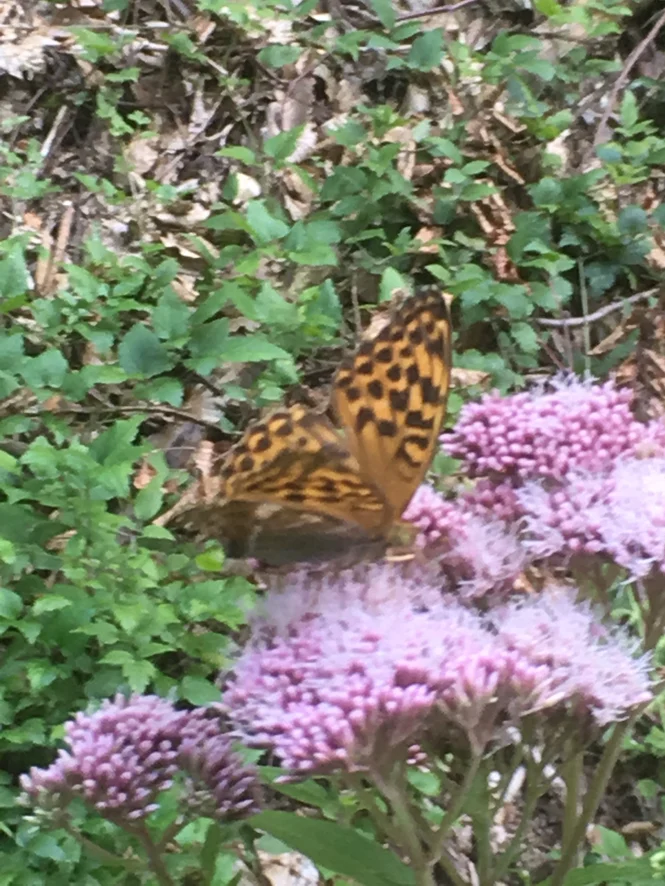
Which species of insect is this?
Argynnis paphia
